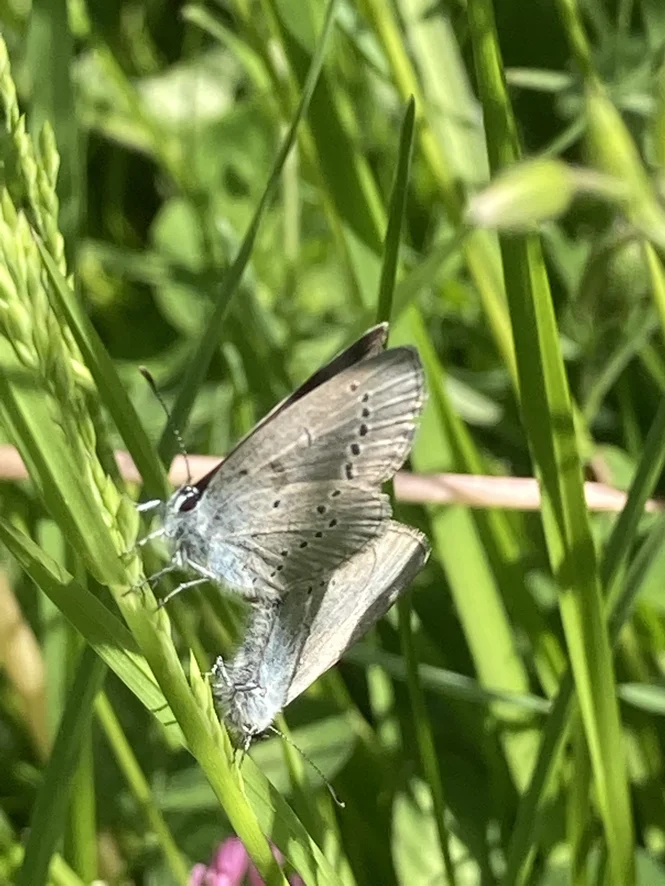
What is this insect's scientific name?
Cupido minimus
